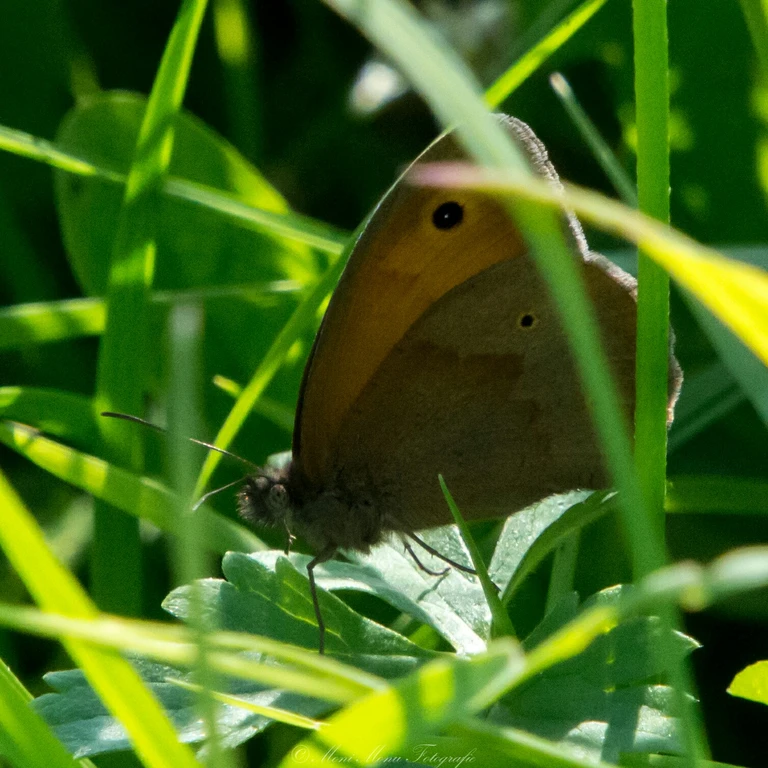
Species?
Maniola jurtina
